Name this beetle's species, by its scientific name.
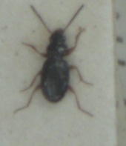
Bembidion gilvipes
